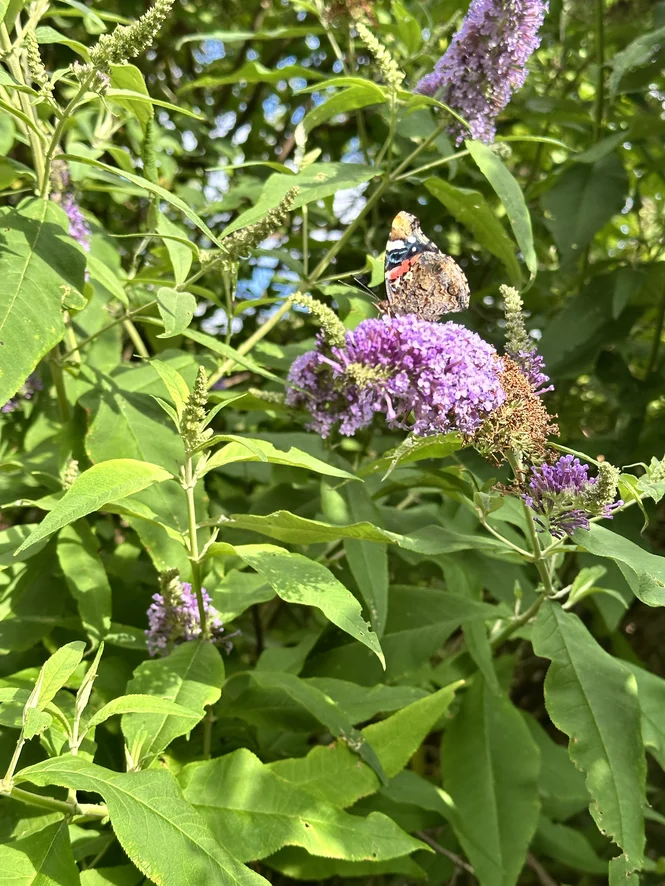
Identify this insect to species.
Vanessa atalanta
